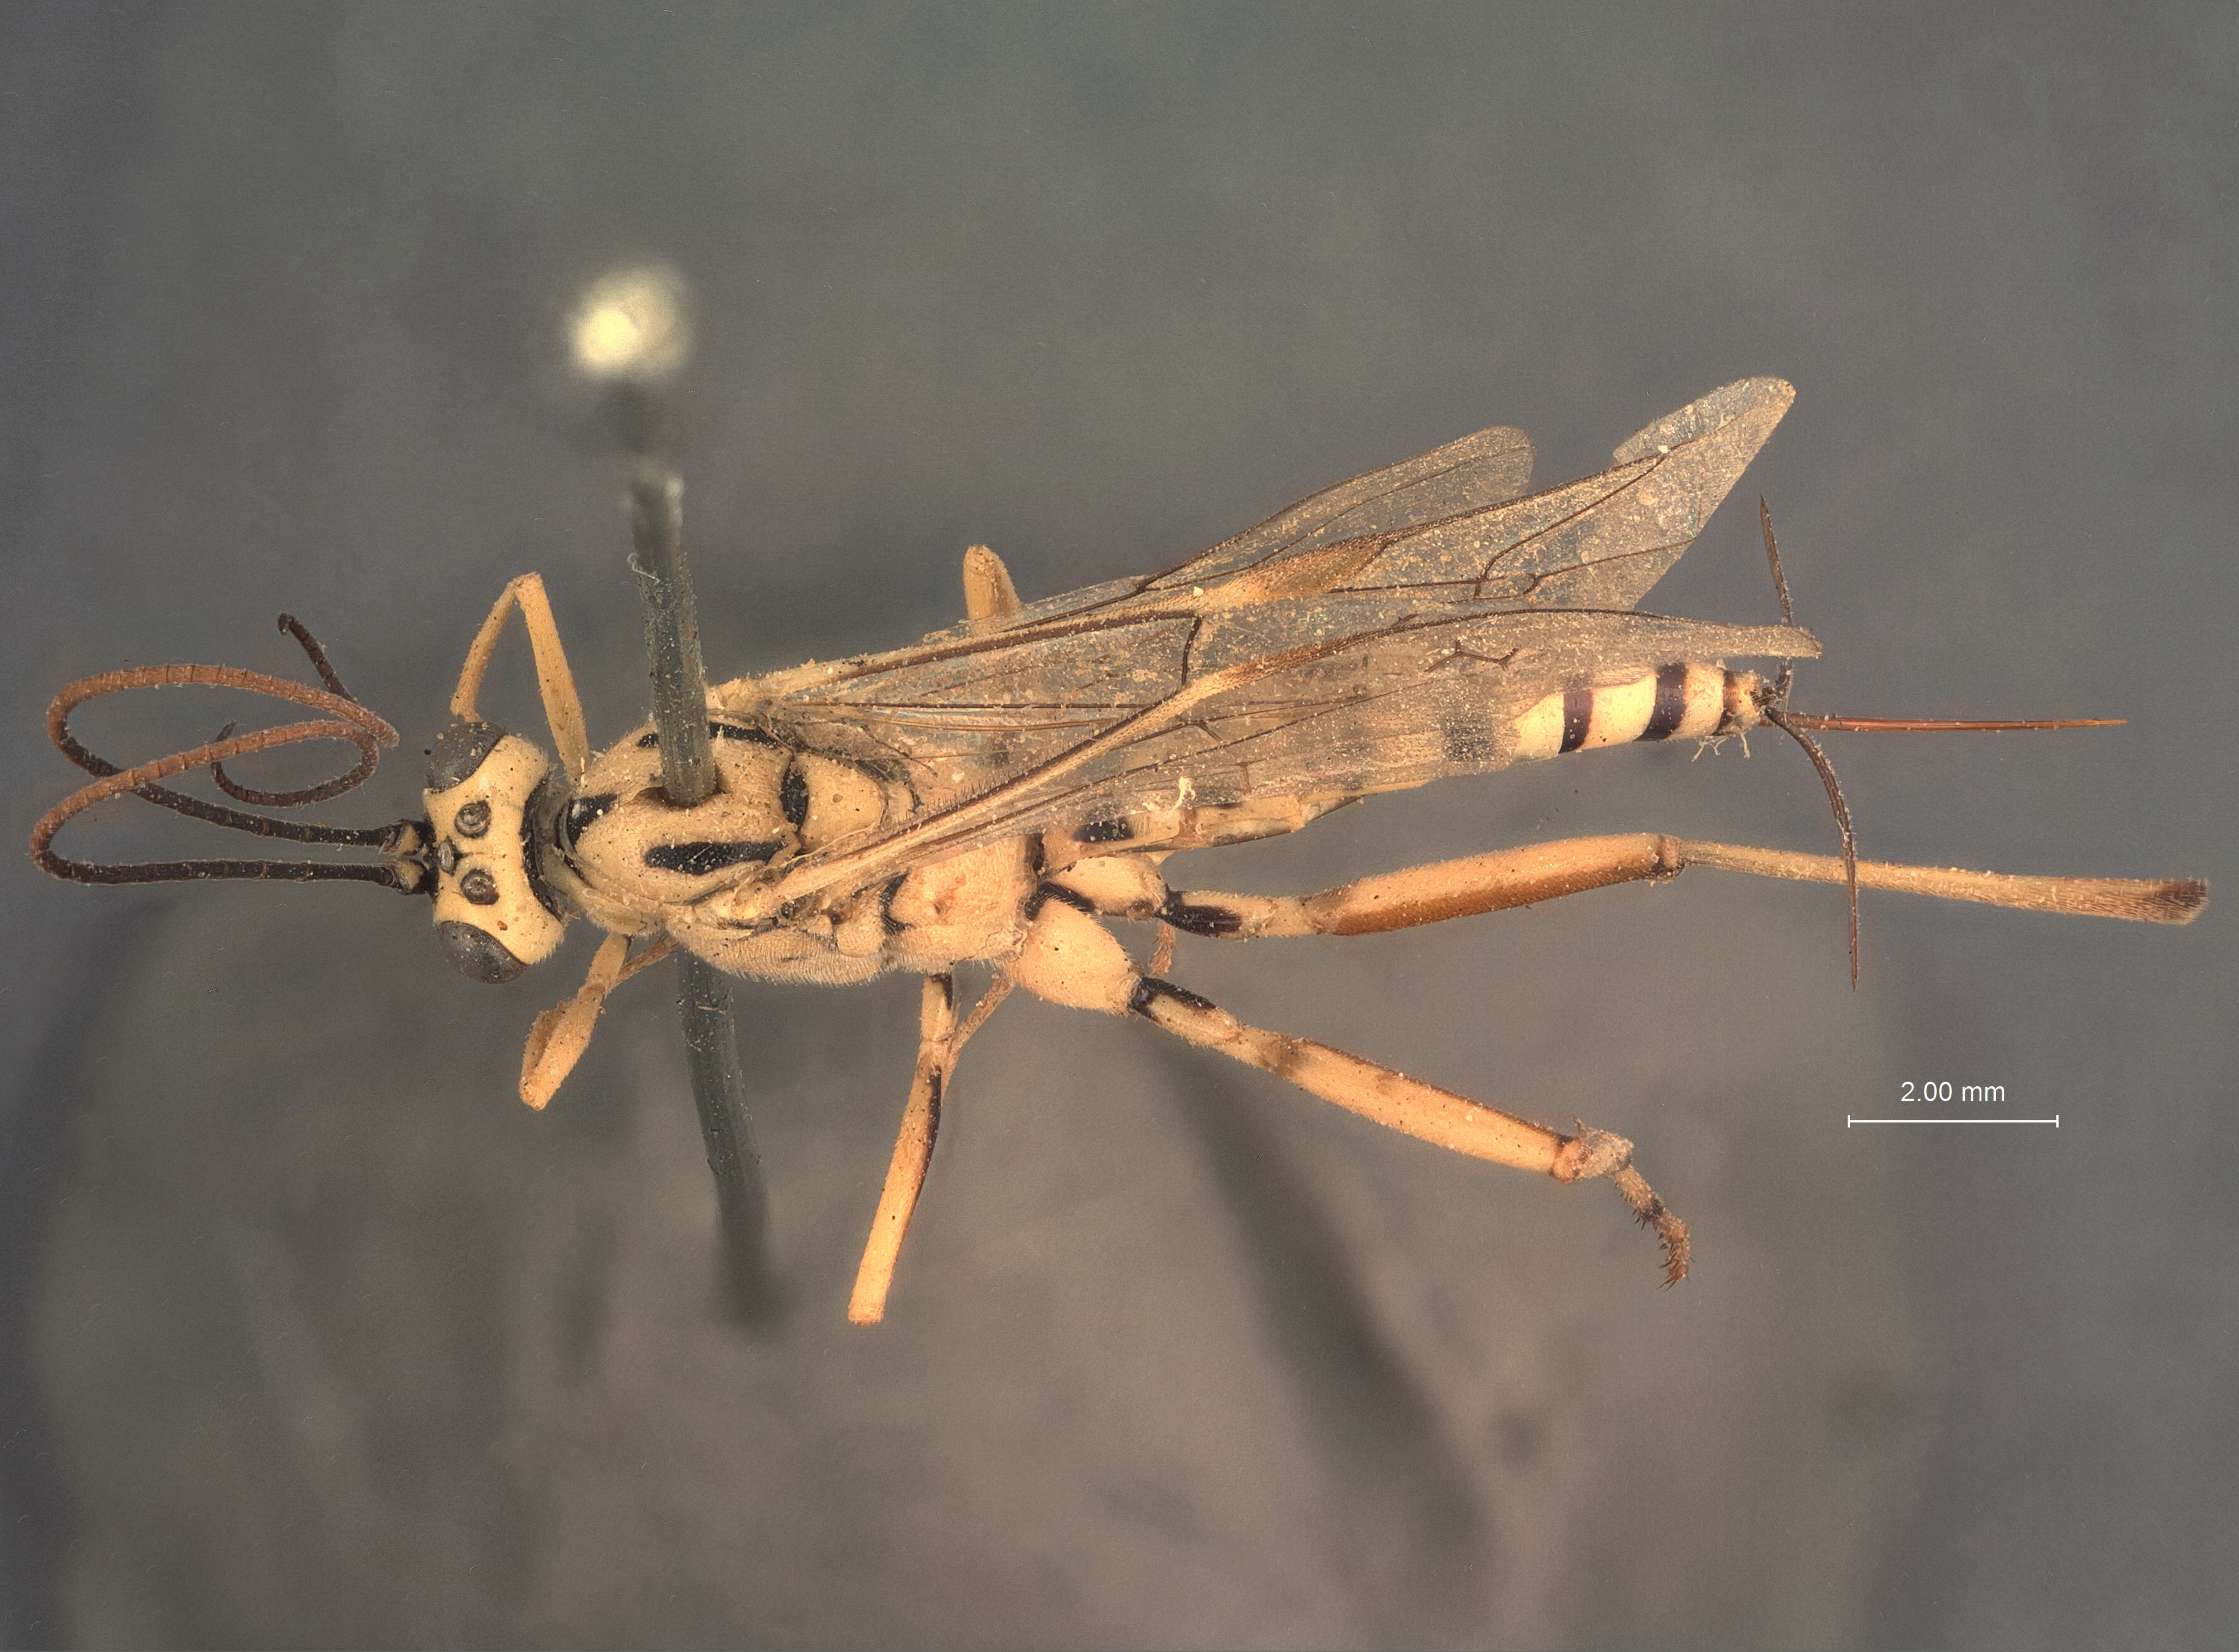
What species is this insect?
Exetastes flavus
